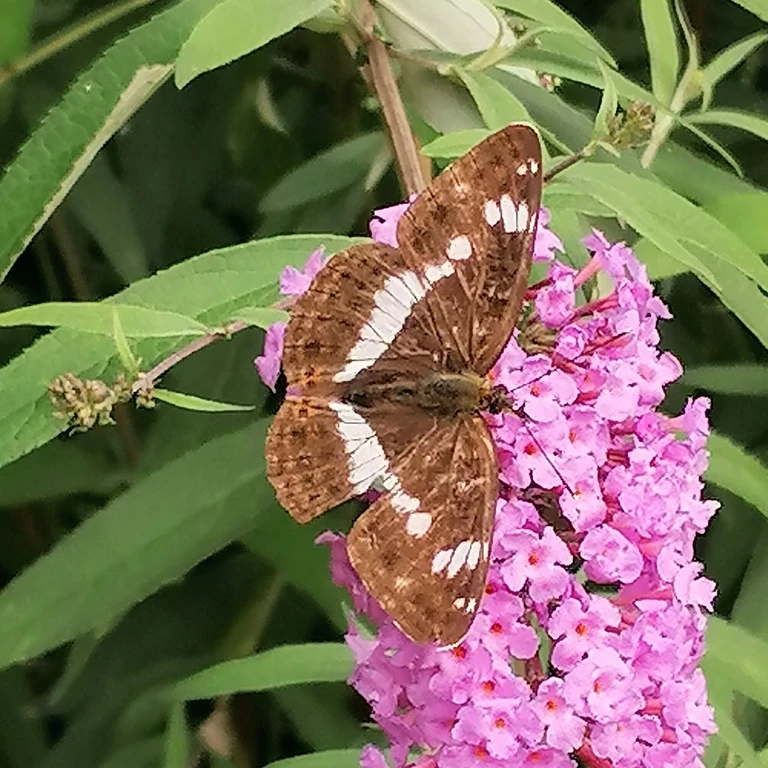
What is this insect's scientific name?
Limenitis camilla (also Ladoga camilla)
